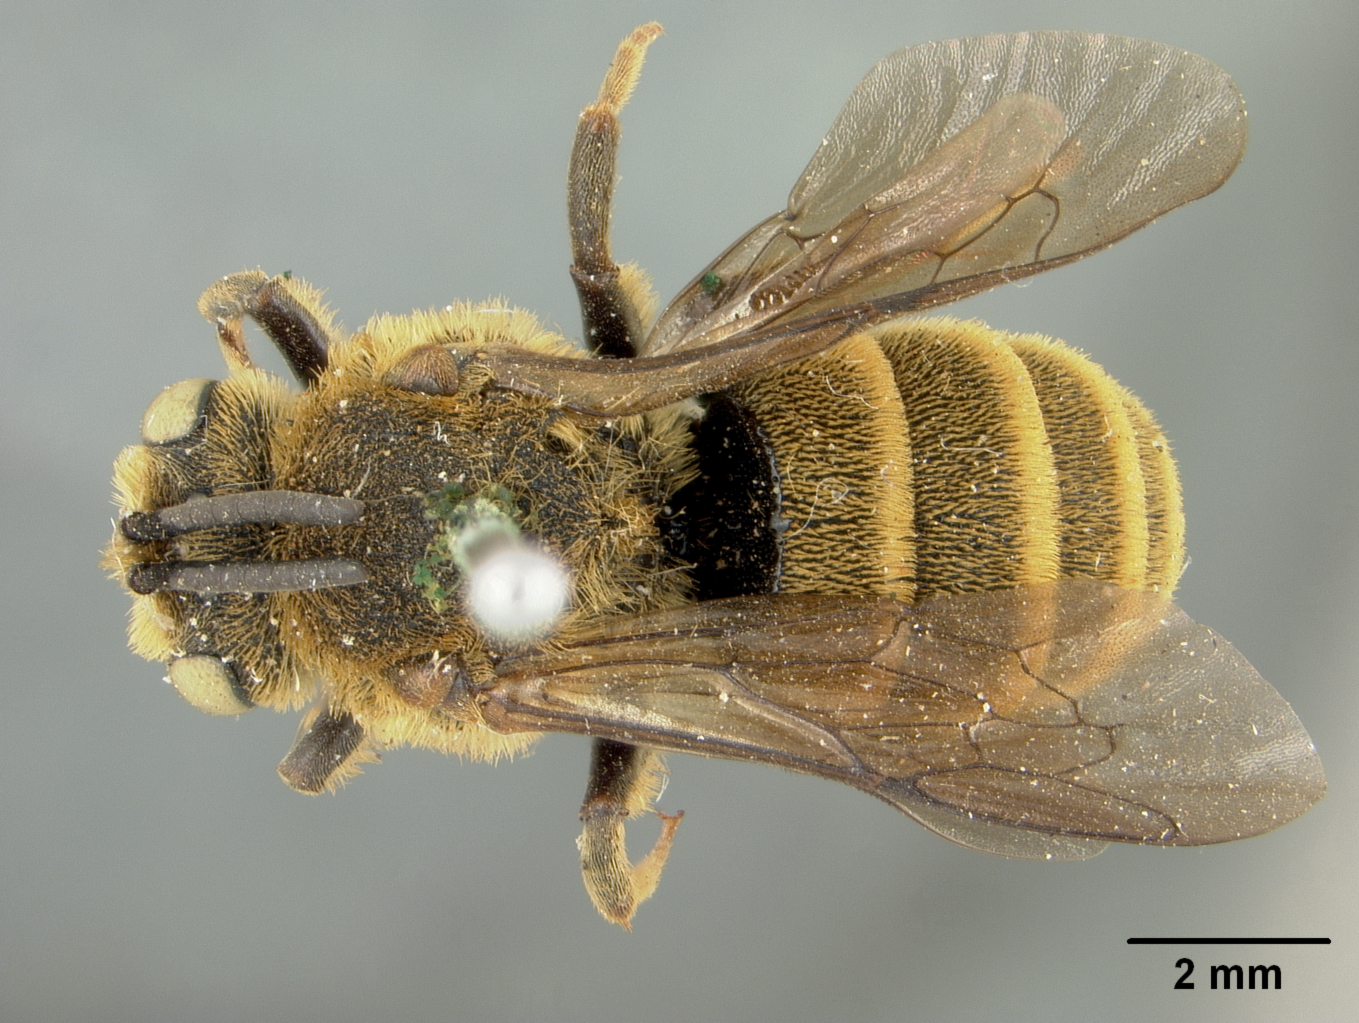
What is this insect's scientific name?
Dioxys fulvohirta
